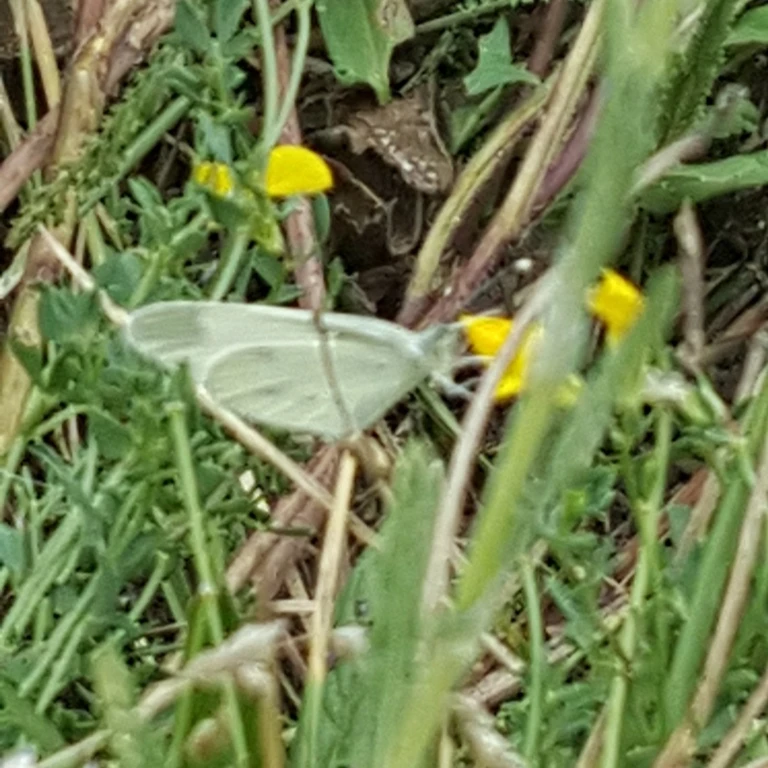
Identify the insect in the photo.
Leptidea sinapis/juvernica
